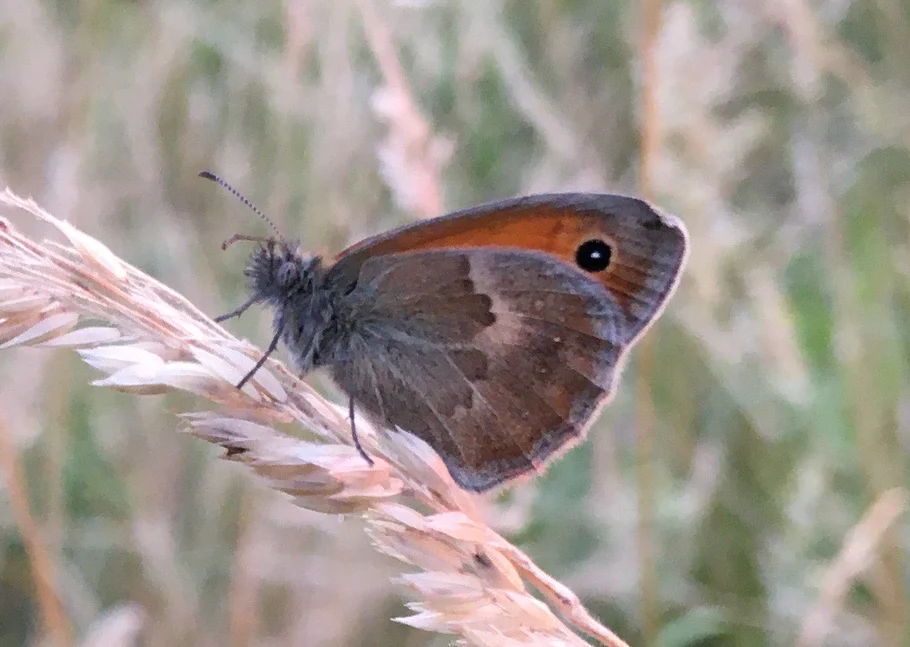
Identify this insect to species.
Coenonympha pamphilus
